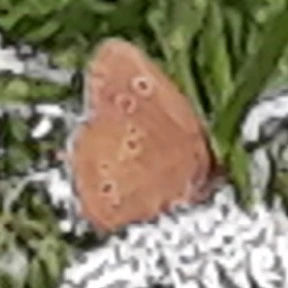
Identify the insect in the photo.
Aphantopus hyperantus
